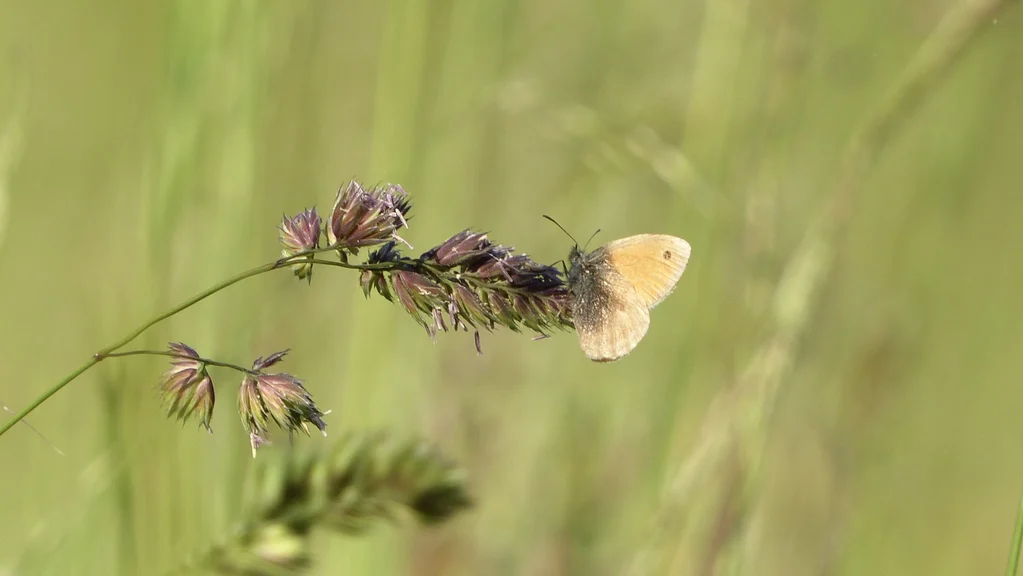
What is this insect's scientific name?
Coenonympha pamphilus
